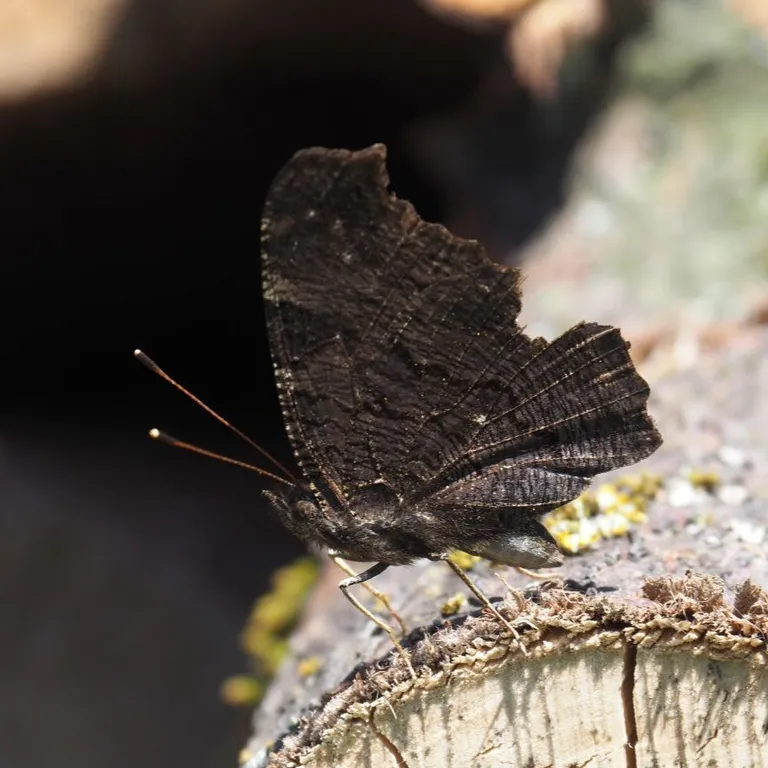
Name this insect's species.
Aglais io
